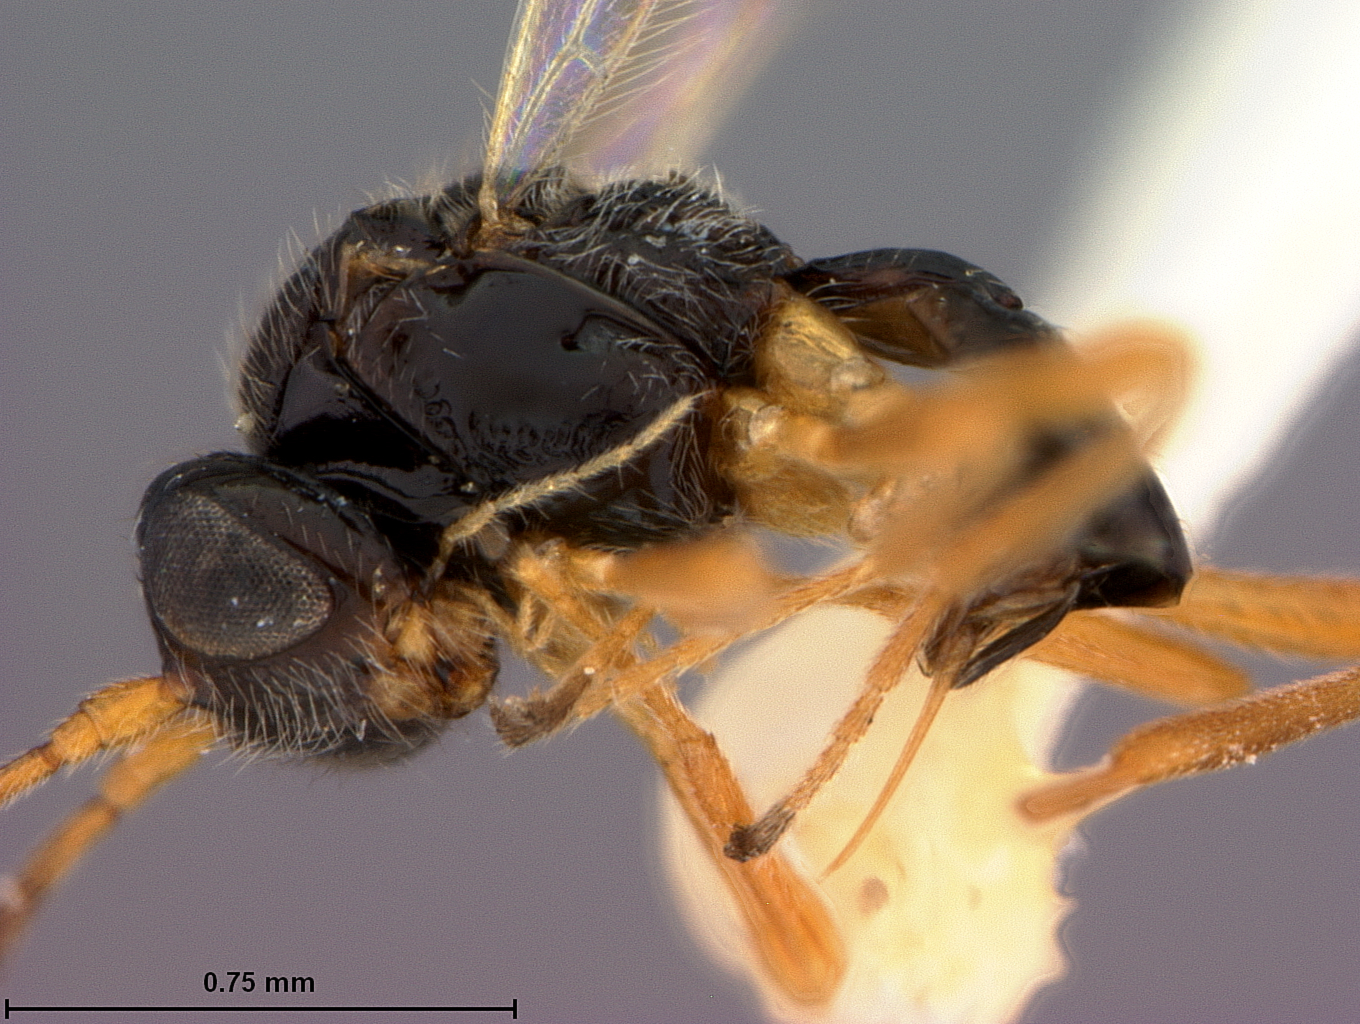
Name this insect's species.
Opius ribeiroensis
